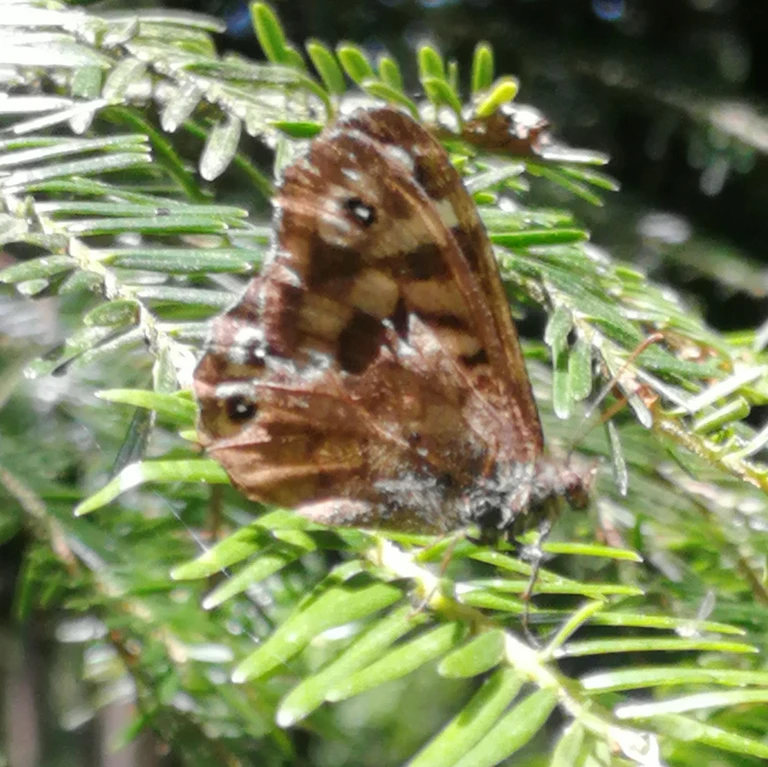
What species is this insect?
Pararge aegeria
